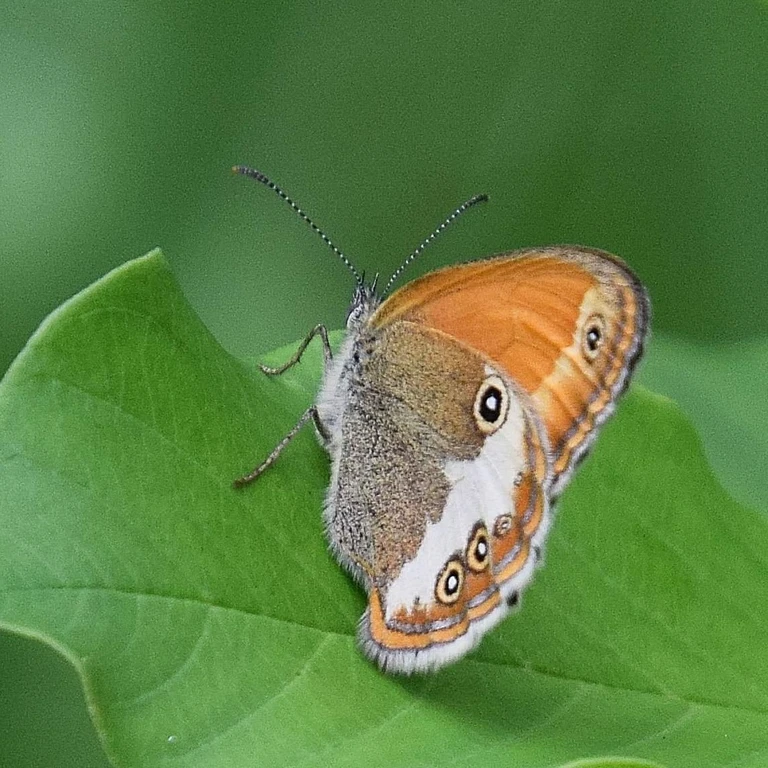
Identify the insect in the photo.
Coenonympha arcania
